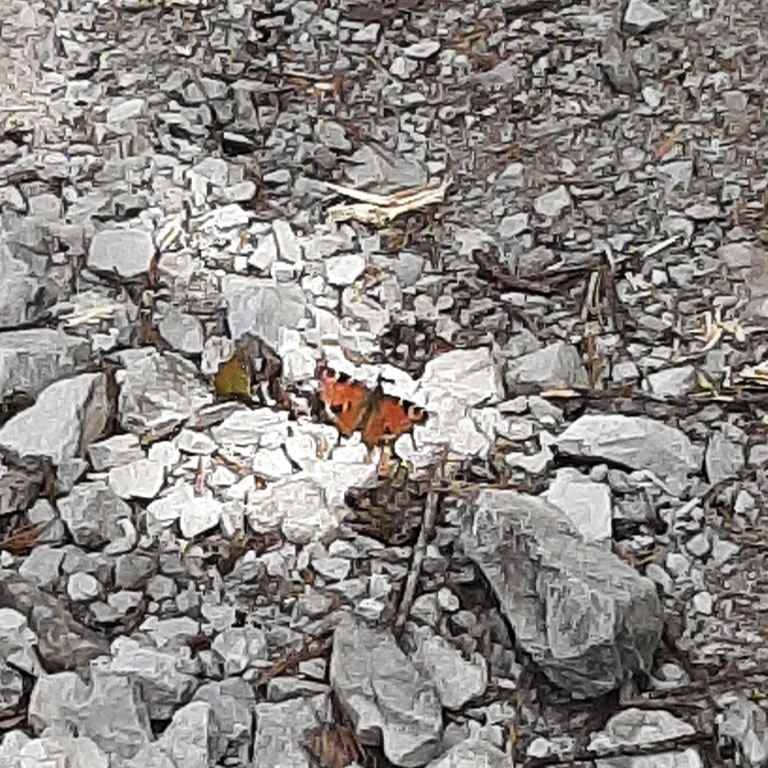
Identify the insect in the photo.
Aglais io
